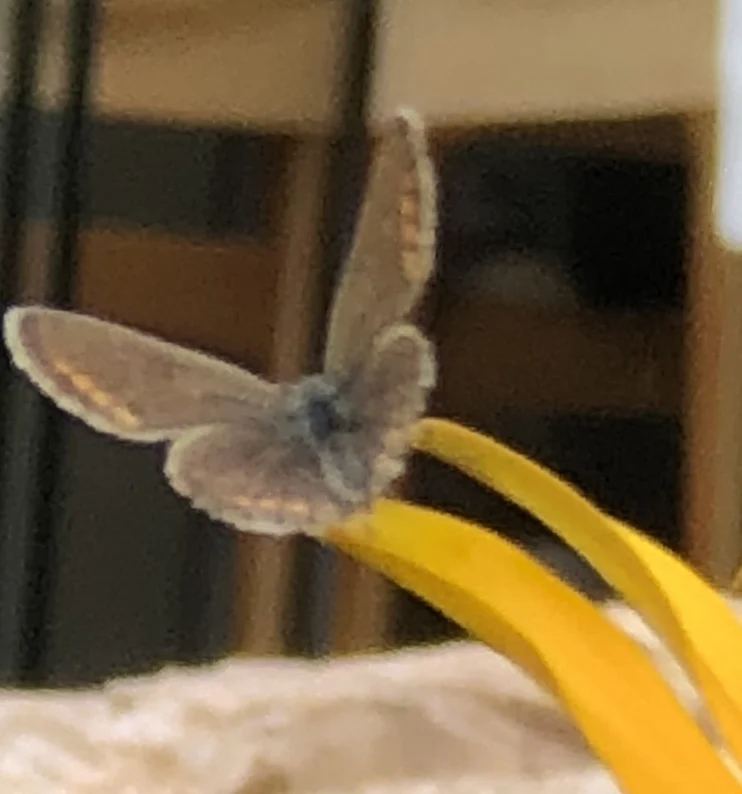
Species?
Polyommatus icarus
